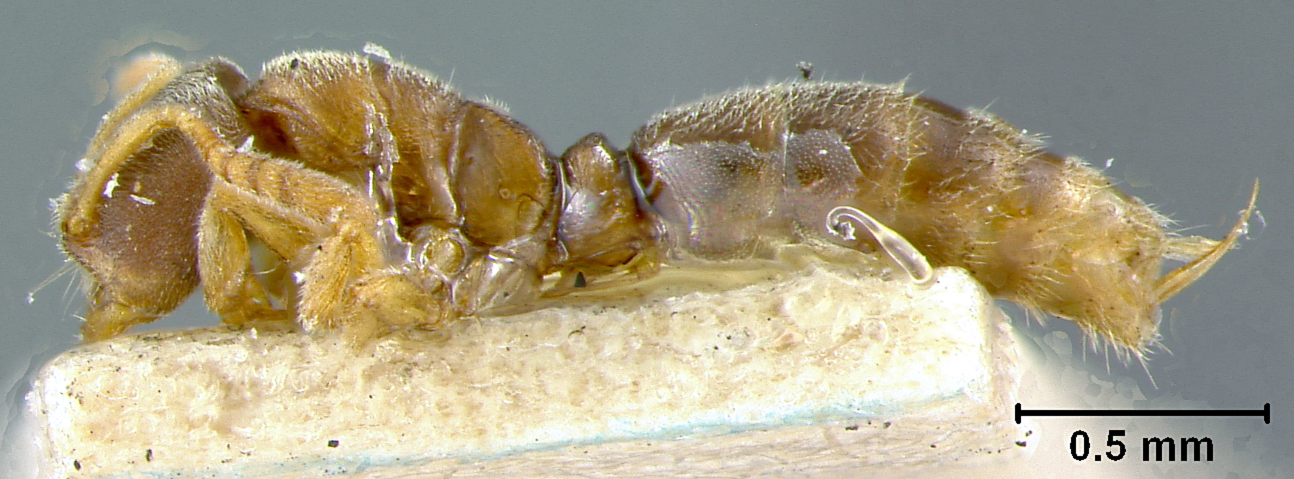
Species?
Cryptopone mayri
